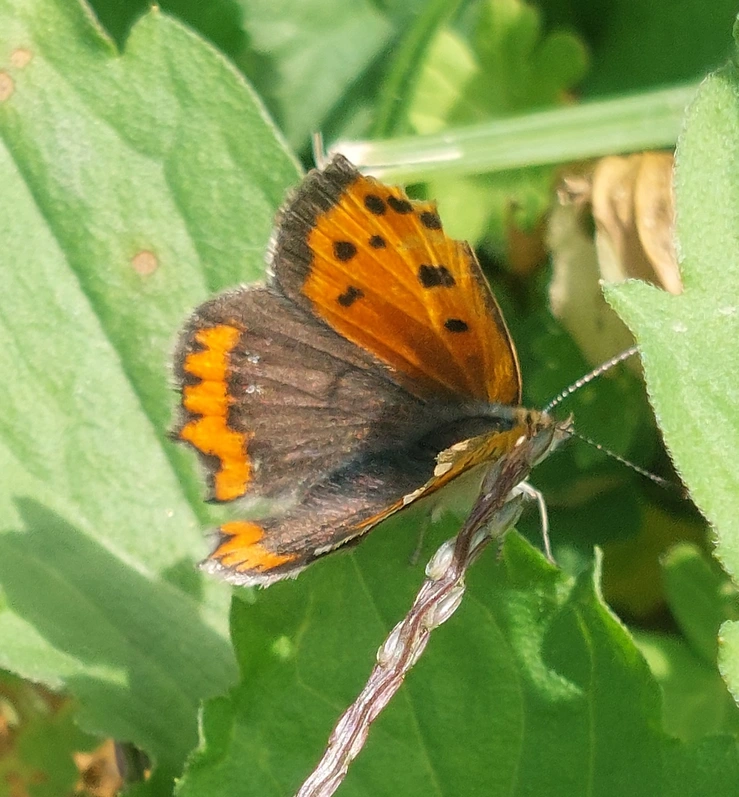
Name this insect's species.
Lycaena phlaeas
